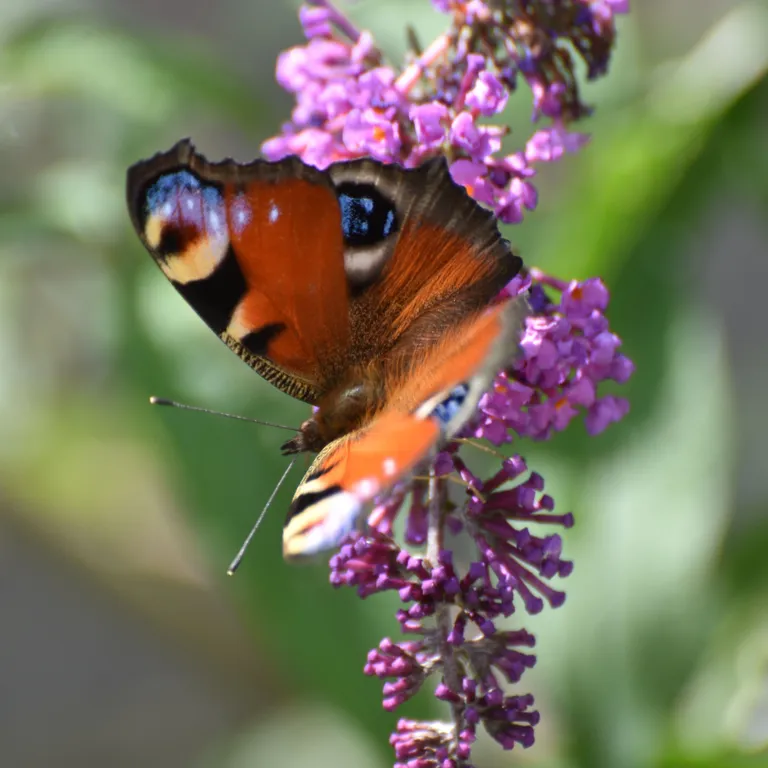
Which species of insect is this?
Aglais io
